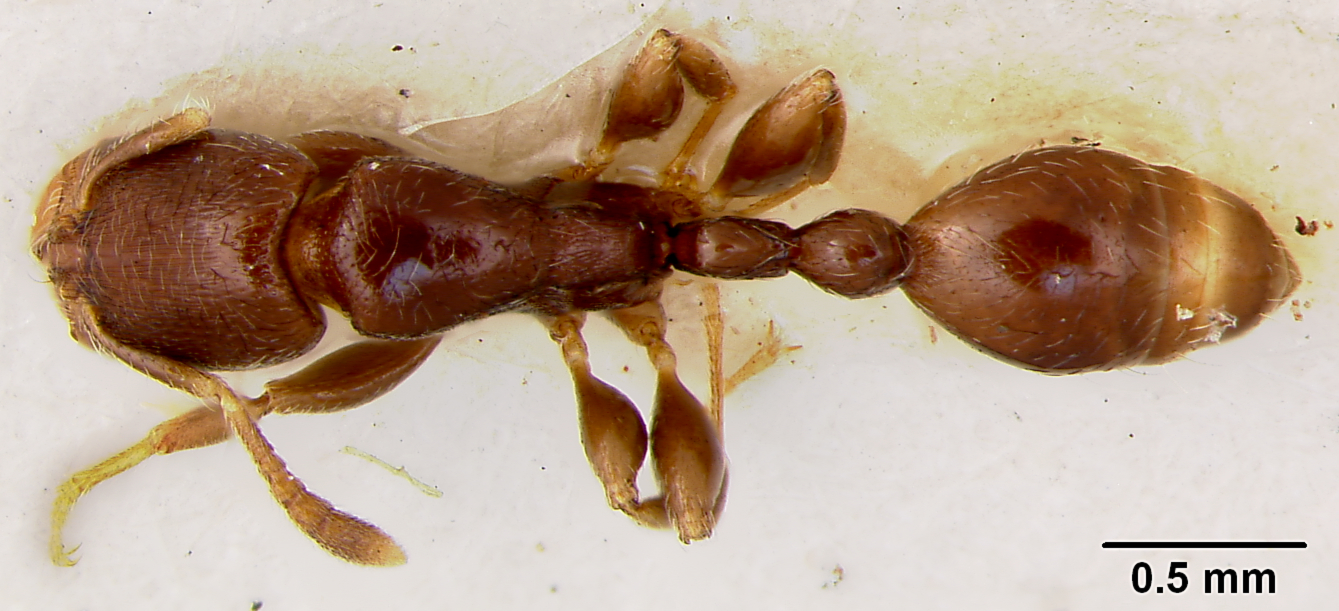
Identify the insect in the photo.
Vollenhovia overbecki
